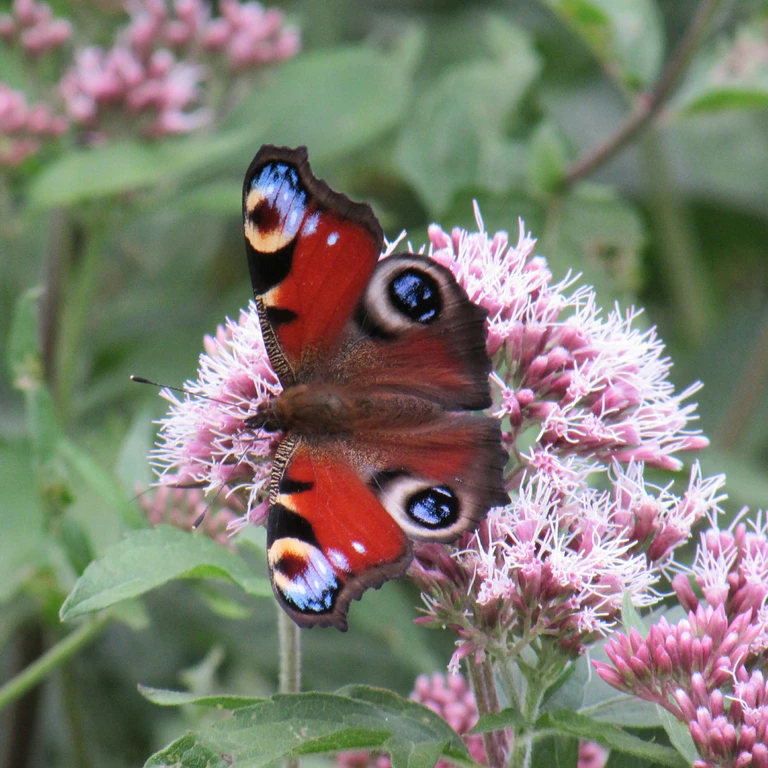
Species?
Aglais io
